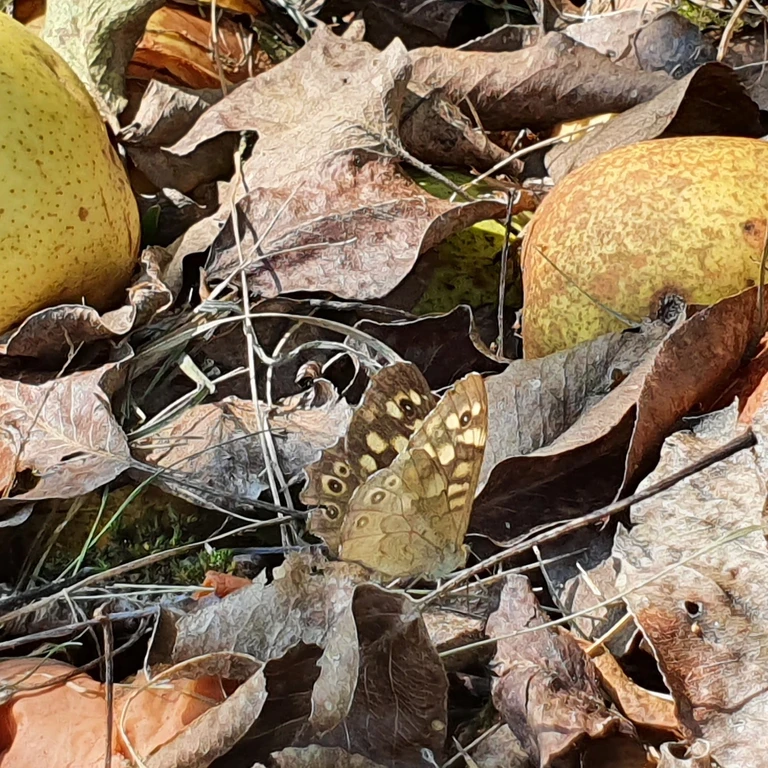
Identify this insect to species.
Pararge aegeria
